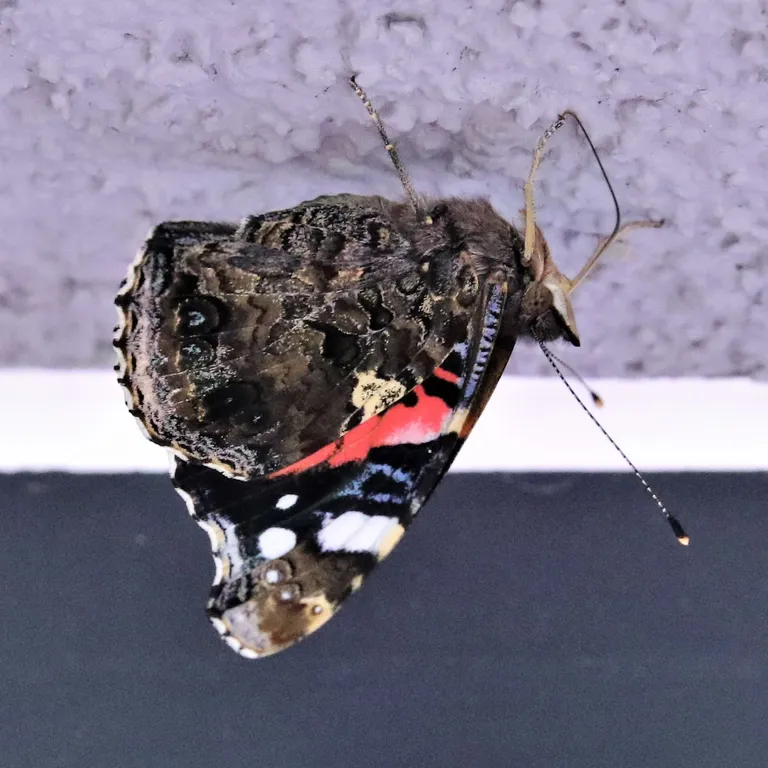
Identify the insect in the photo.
Vanessa atalanta
